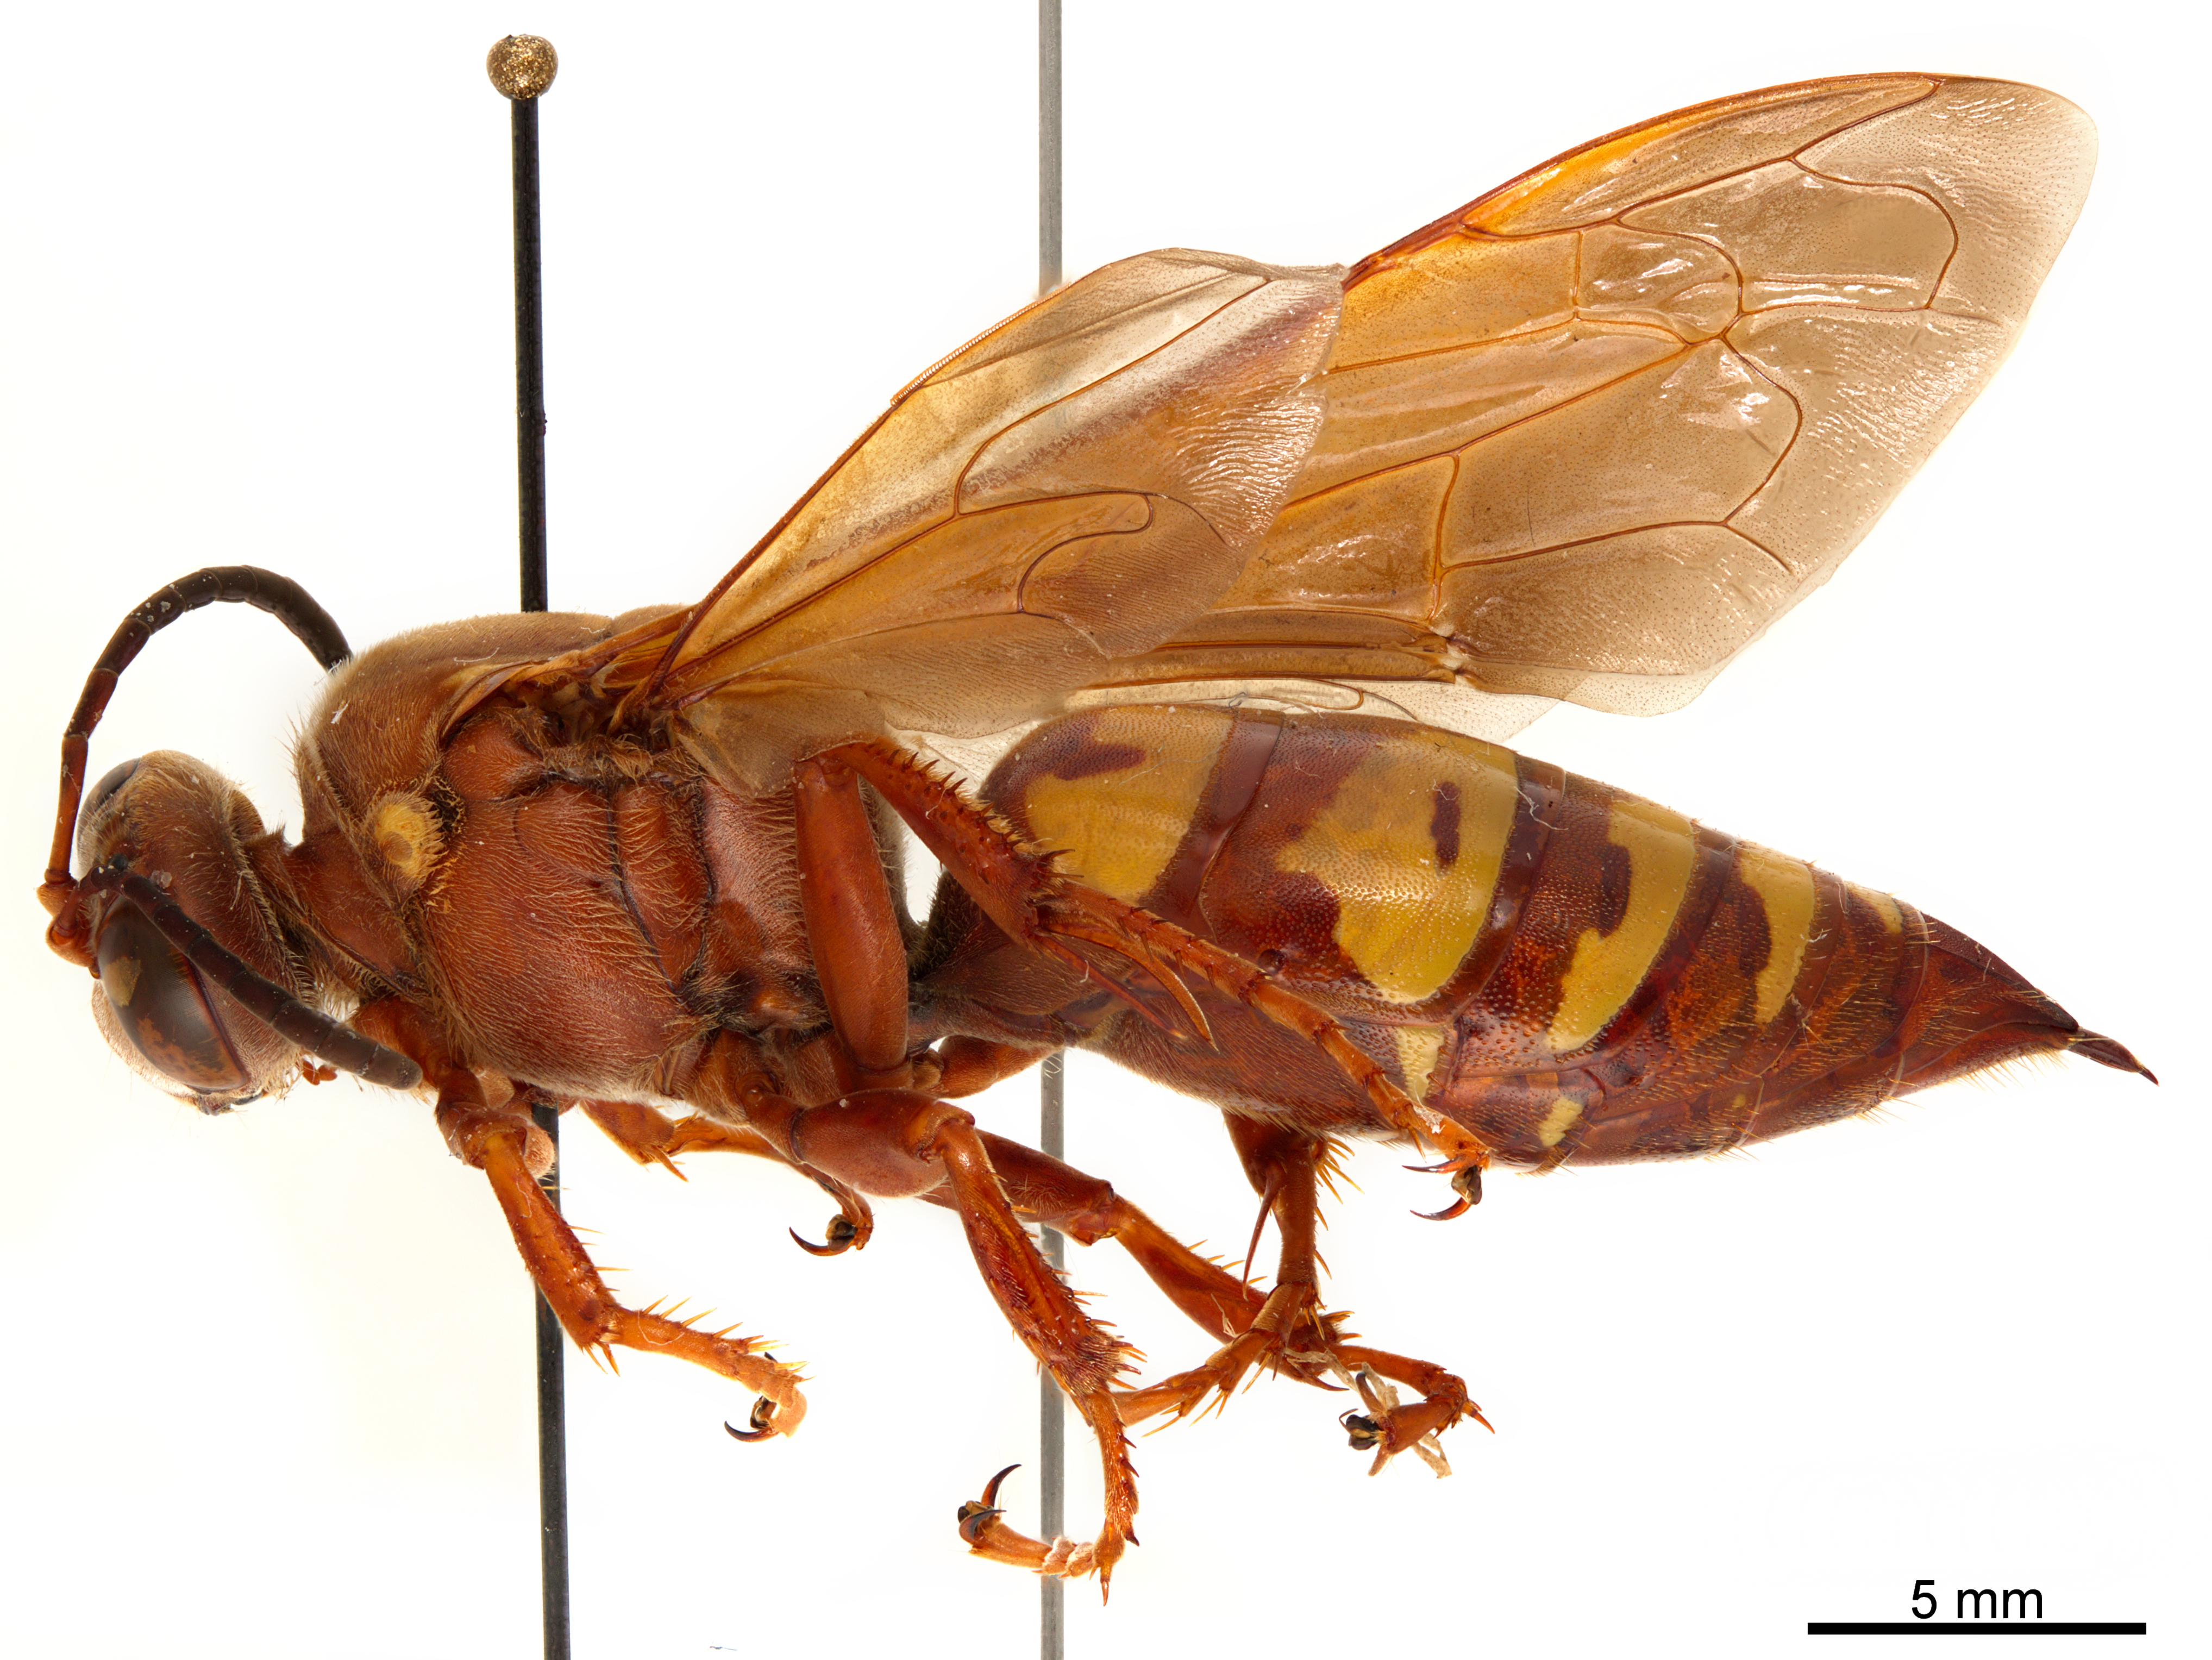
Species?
Sphecius grandis
